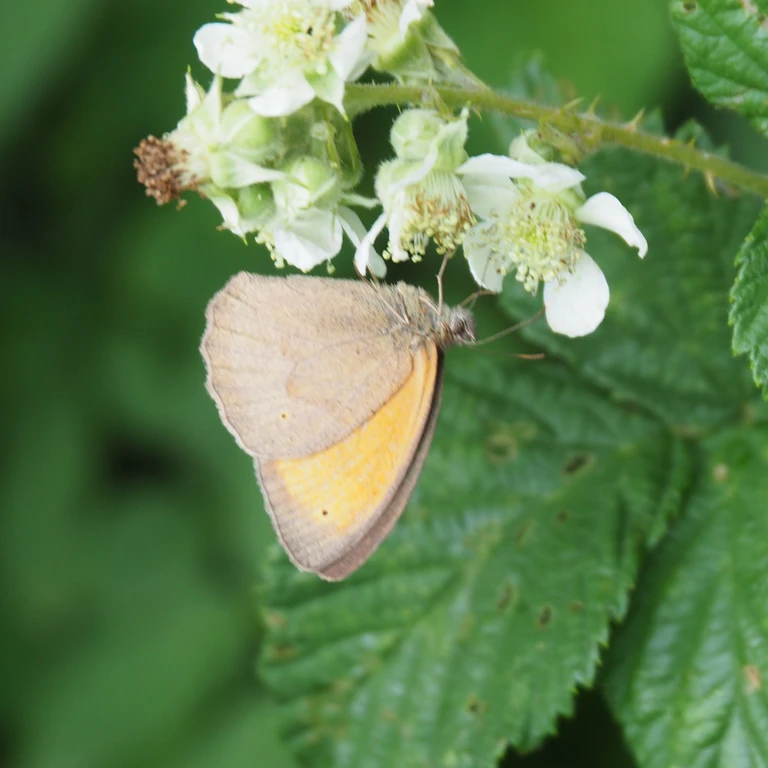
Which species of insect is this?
Maniola jurtina
